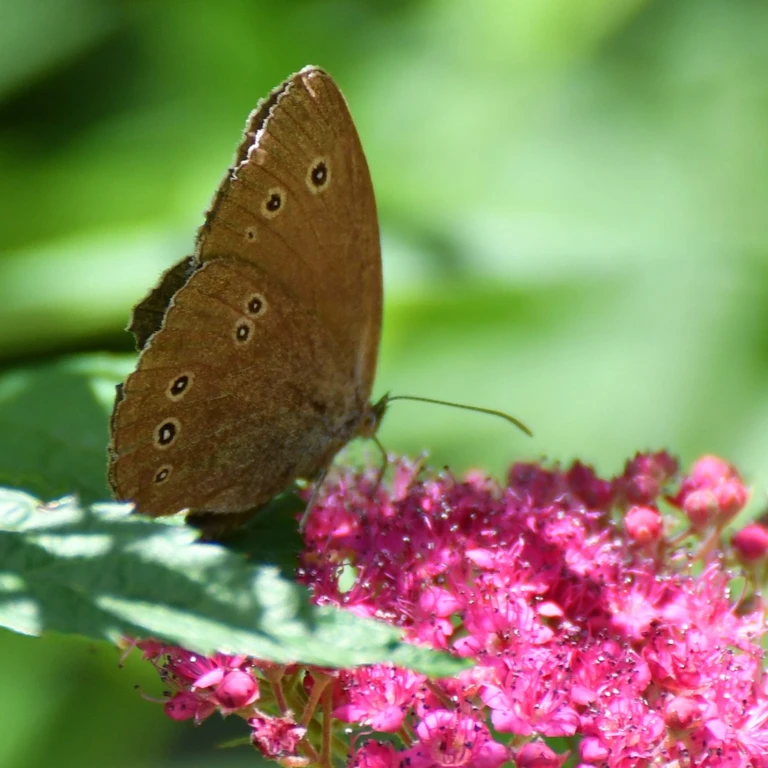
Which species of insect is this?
Aphantopus hyperantus
